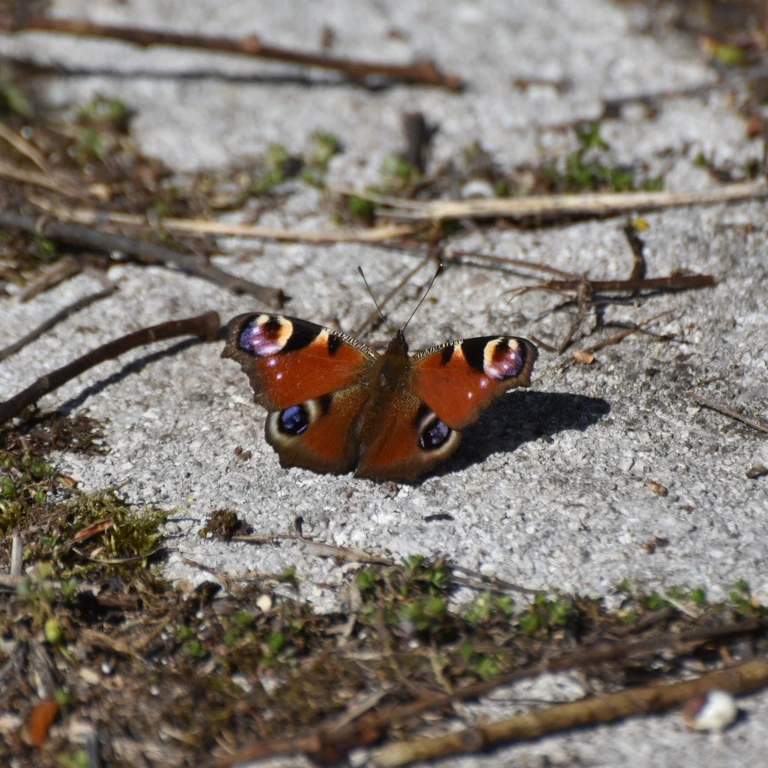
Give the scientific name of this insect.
Aglais io
